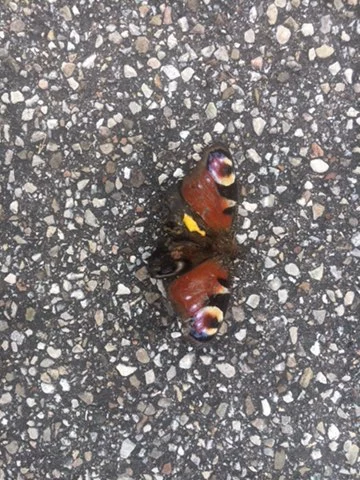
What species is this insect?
Aglais io
